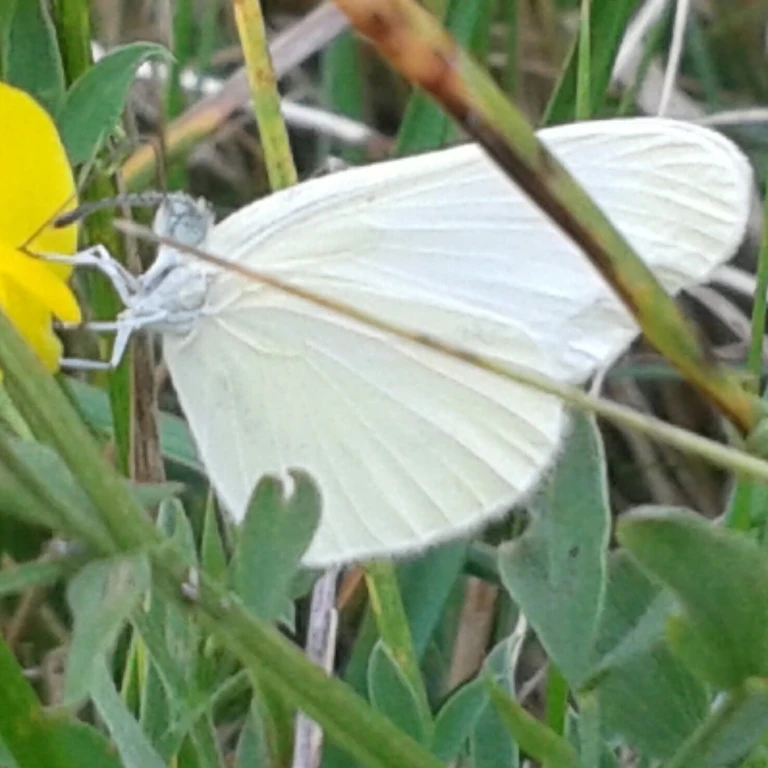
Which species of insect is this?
Leptidea sinapis/juvernica
